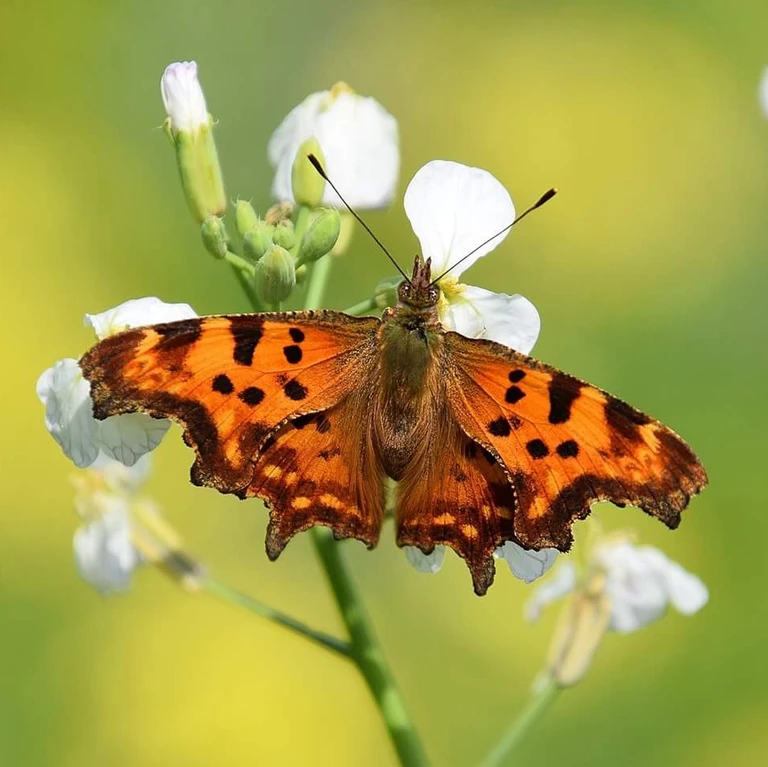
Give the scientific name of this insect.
Polygonia c-album
